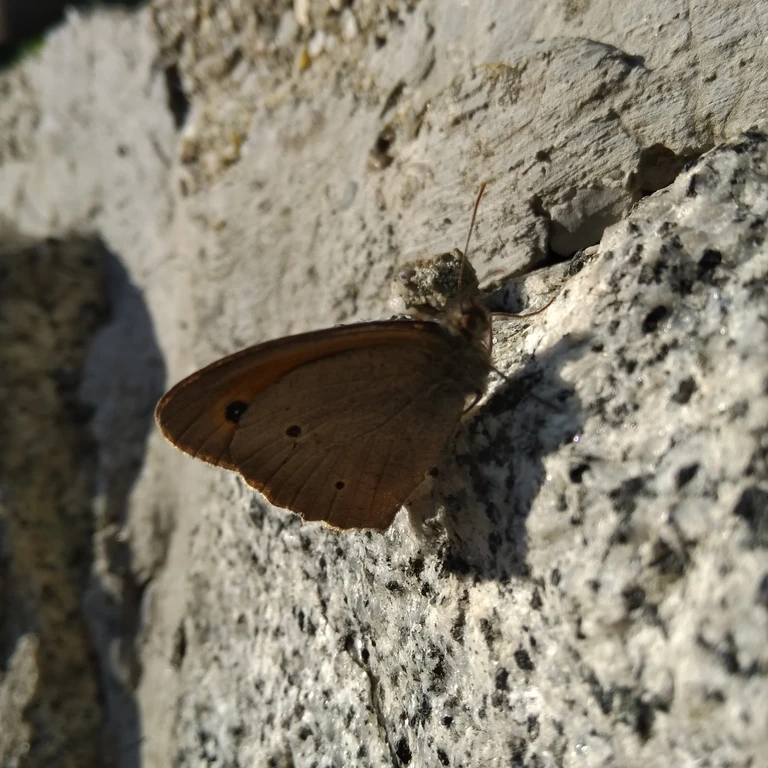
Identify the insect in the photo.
Maniola jurtina
